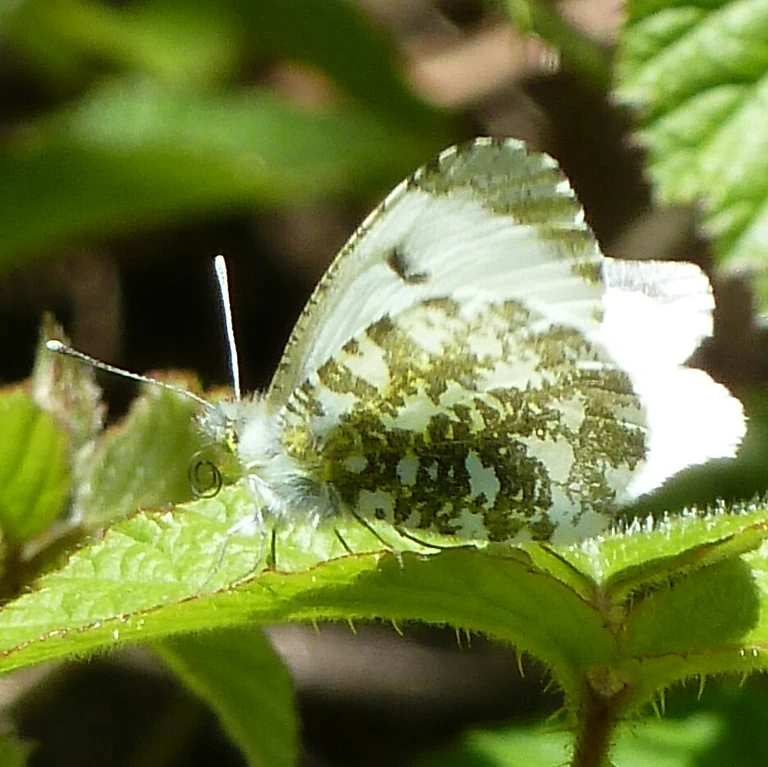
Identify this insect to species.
Anthocharis cardamines
